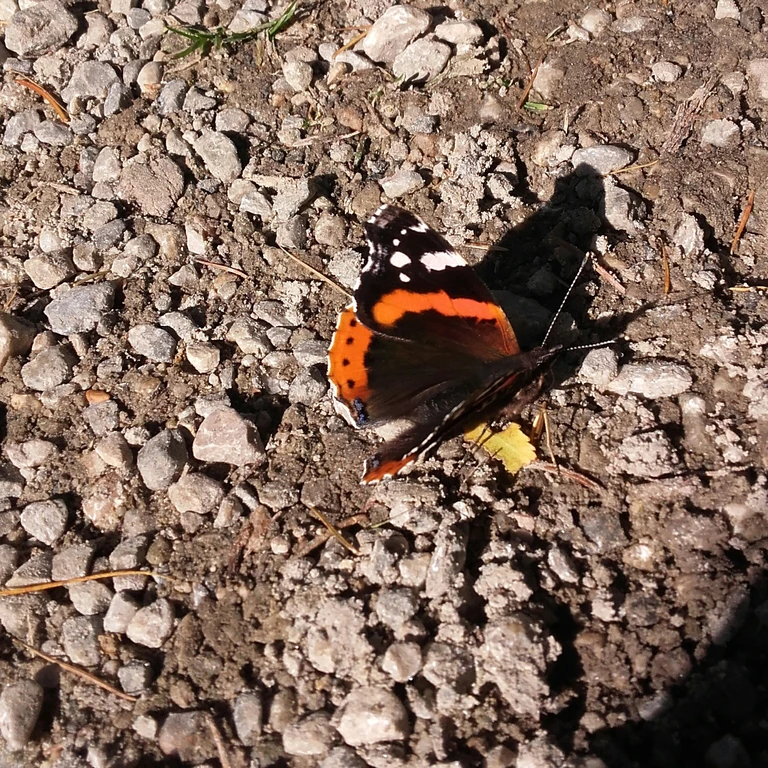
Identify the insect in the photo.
Vanessa atalanta
